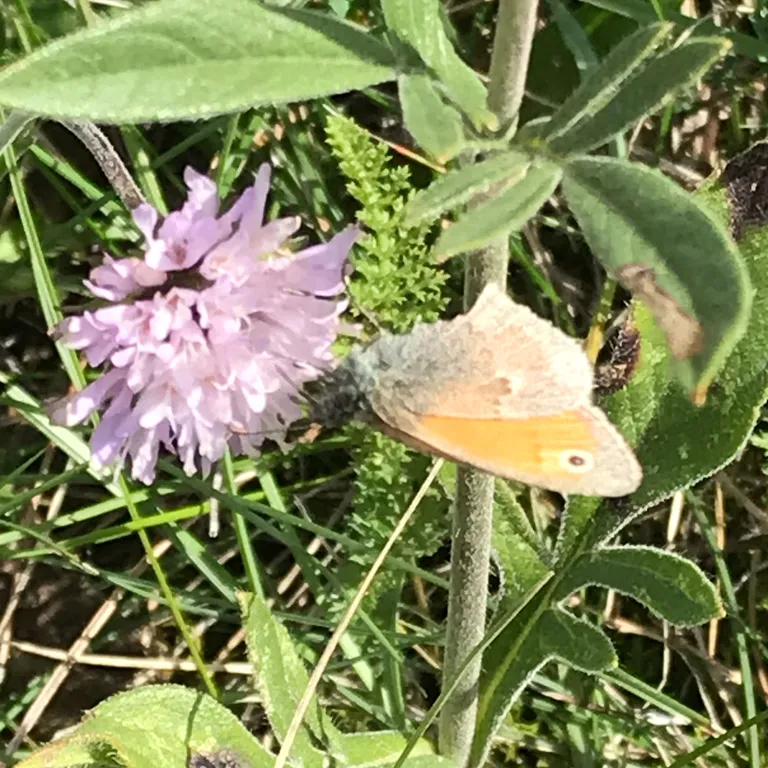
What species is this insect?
Coenonympha pamphilus
